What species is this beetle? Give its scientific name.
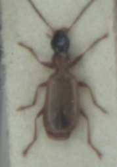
Demetrias monostigma
